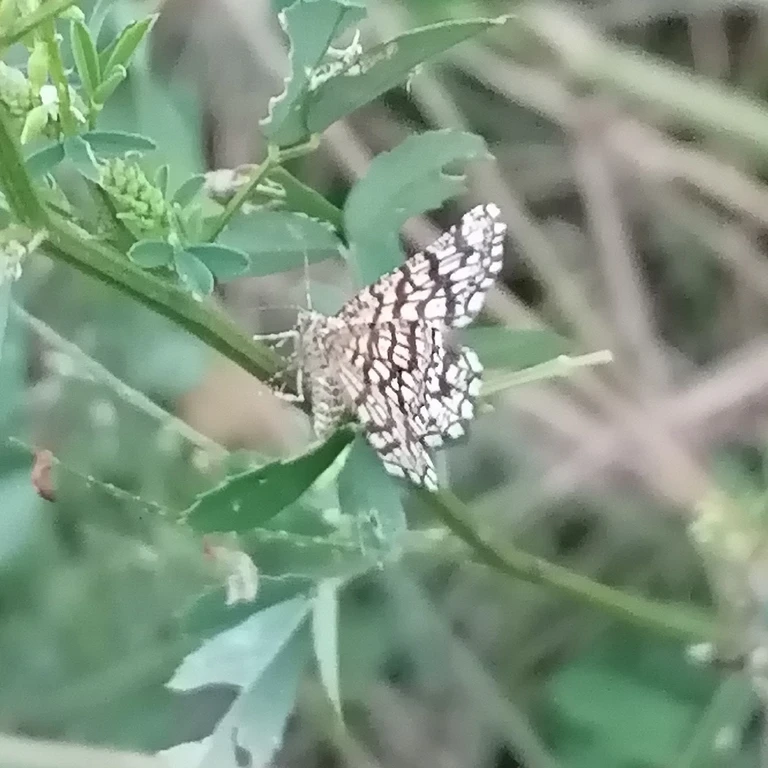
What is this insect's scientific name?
Chiasmia clathrata
